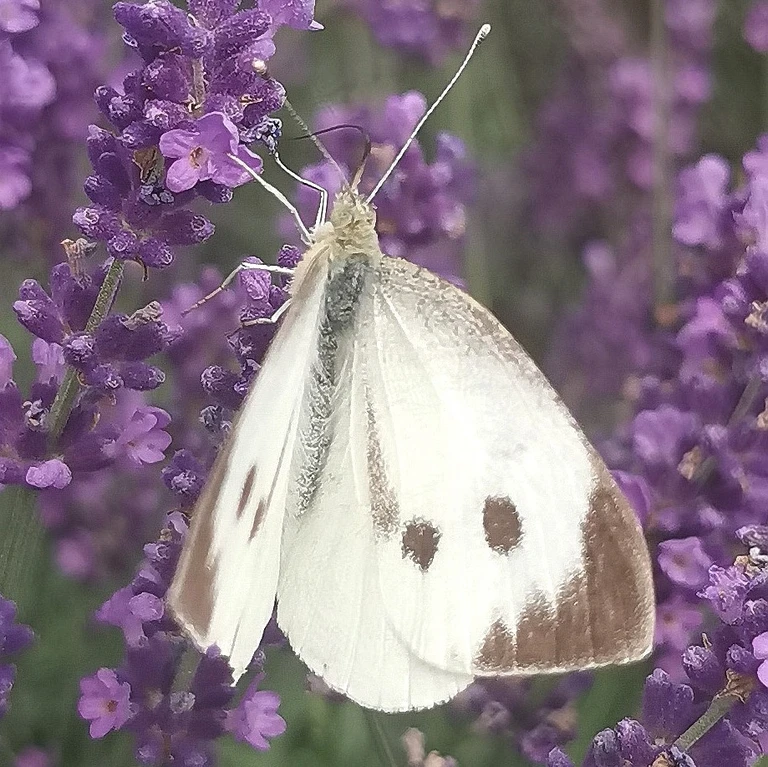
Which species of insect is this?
Pieris brassicae
